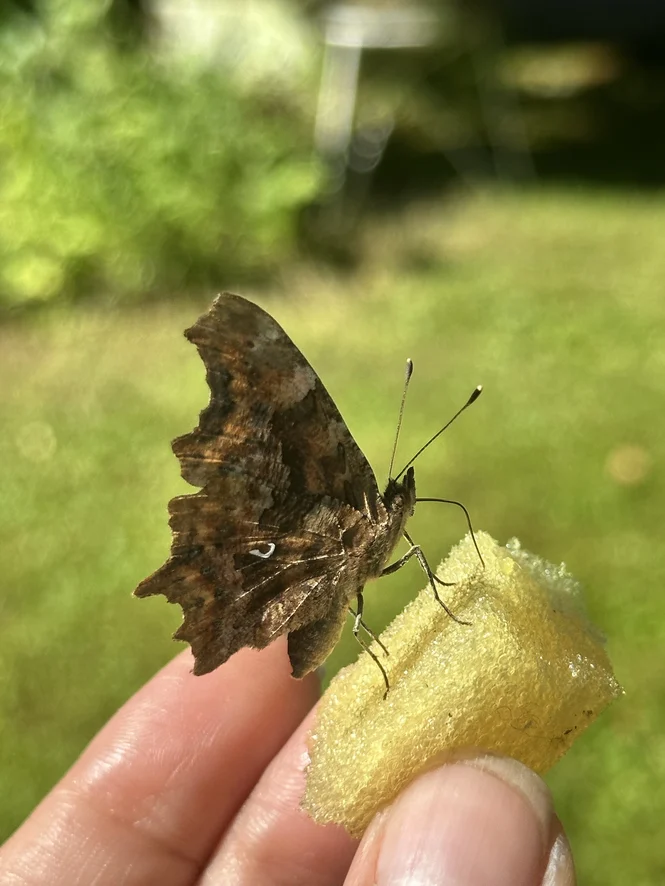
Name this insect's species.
Polygonia c-album
